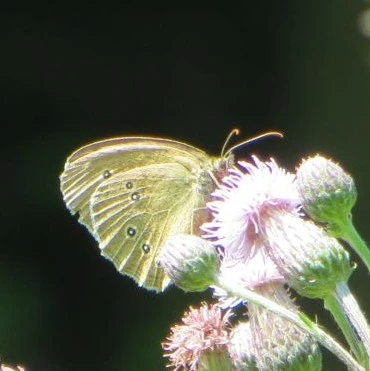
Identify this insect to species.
Aphantopus hyperantus
